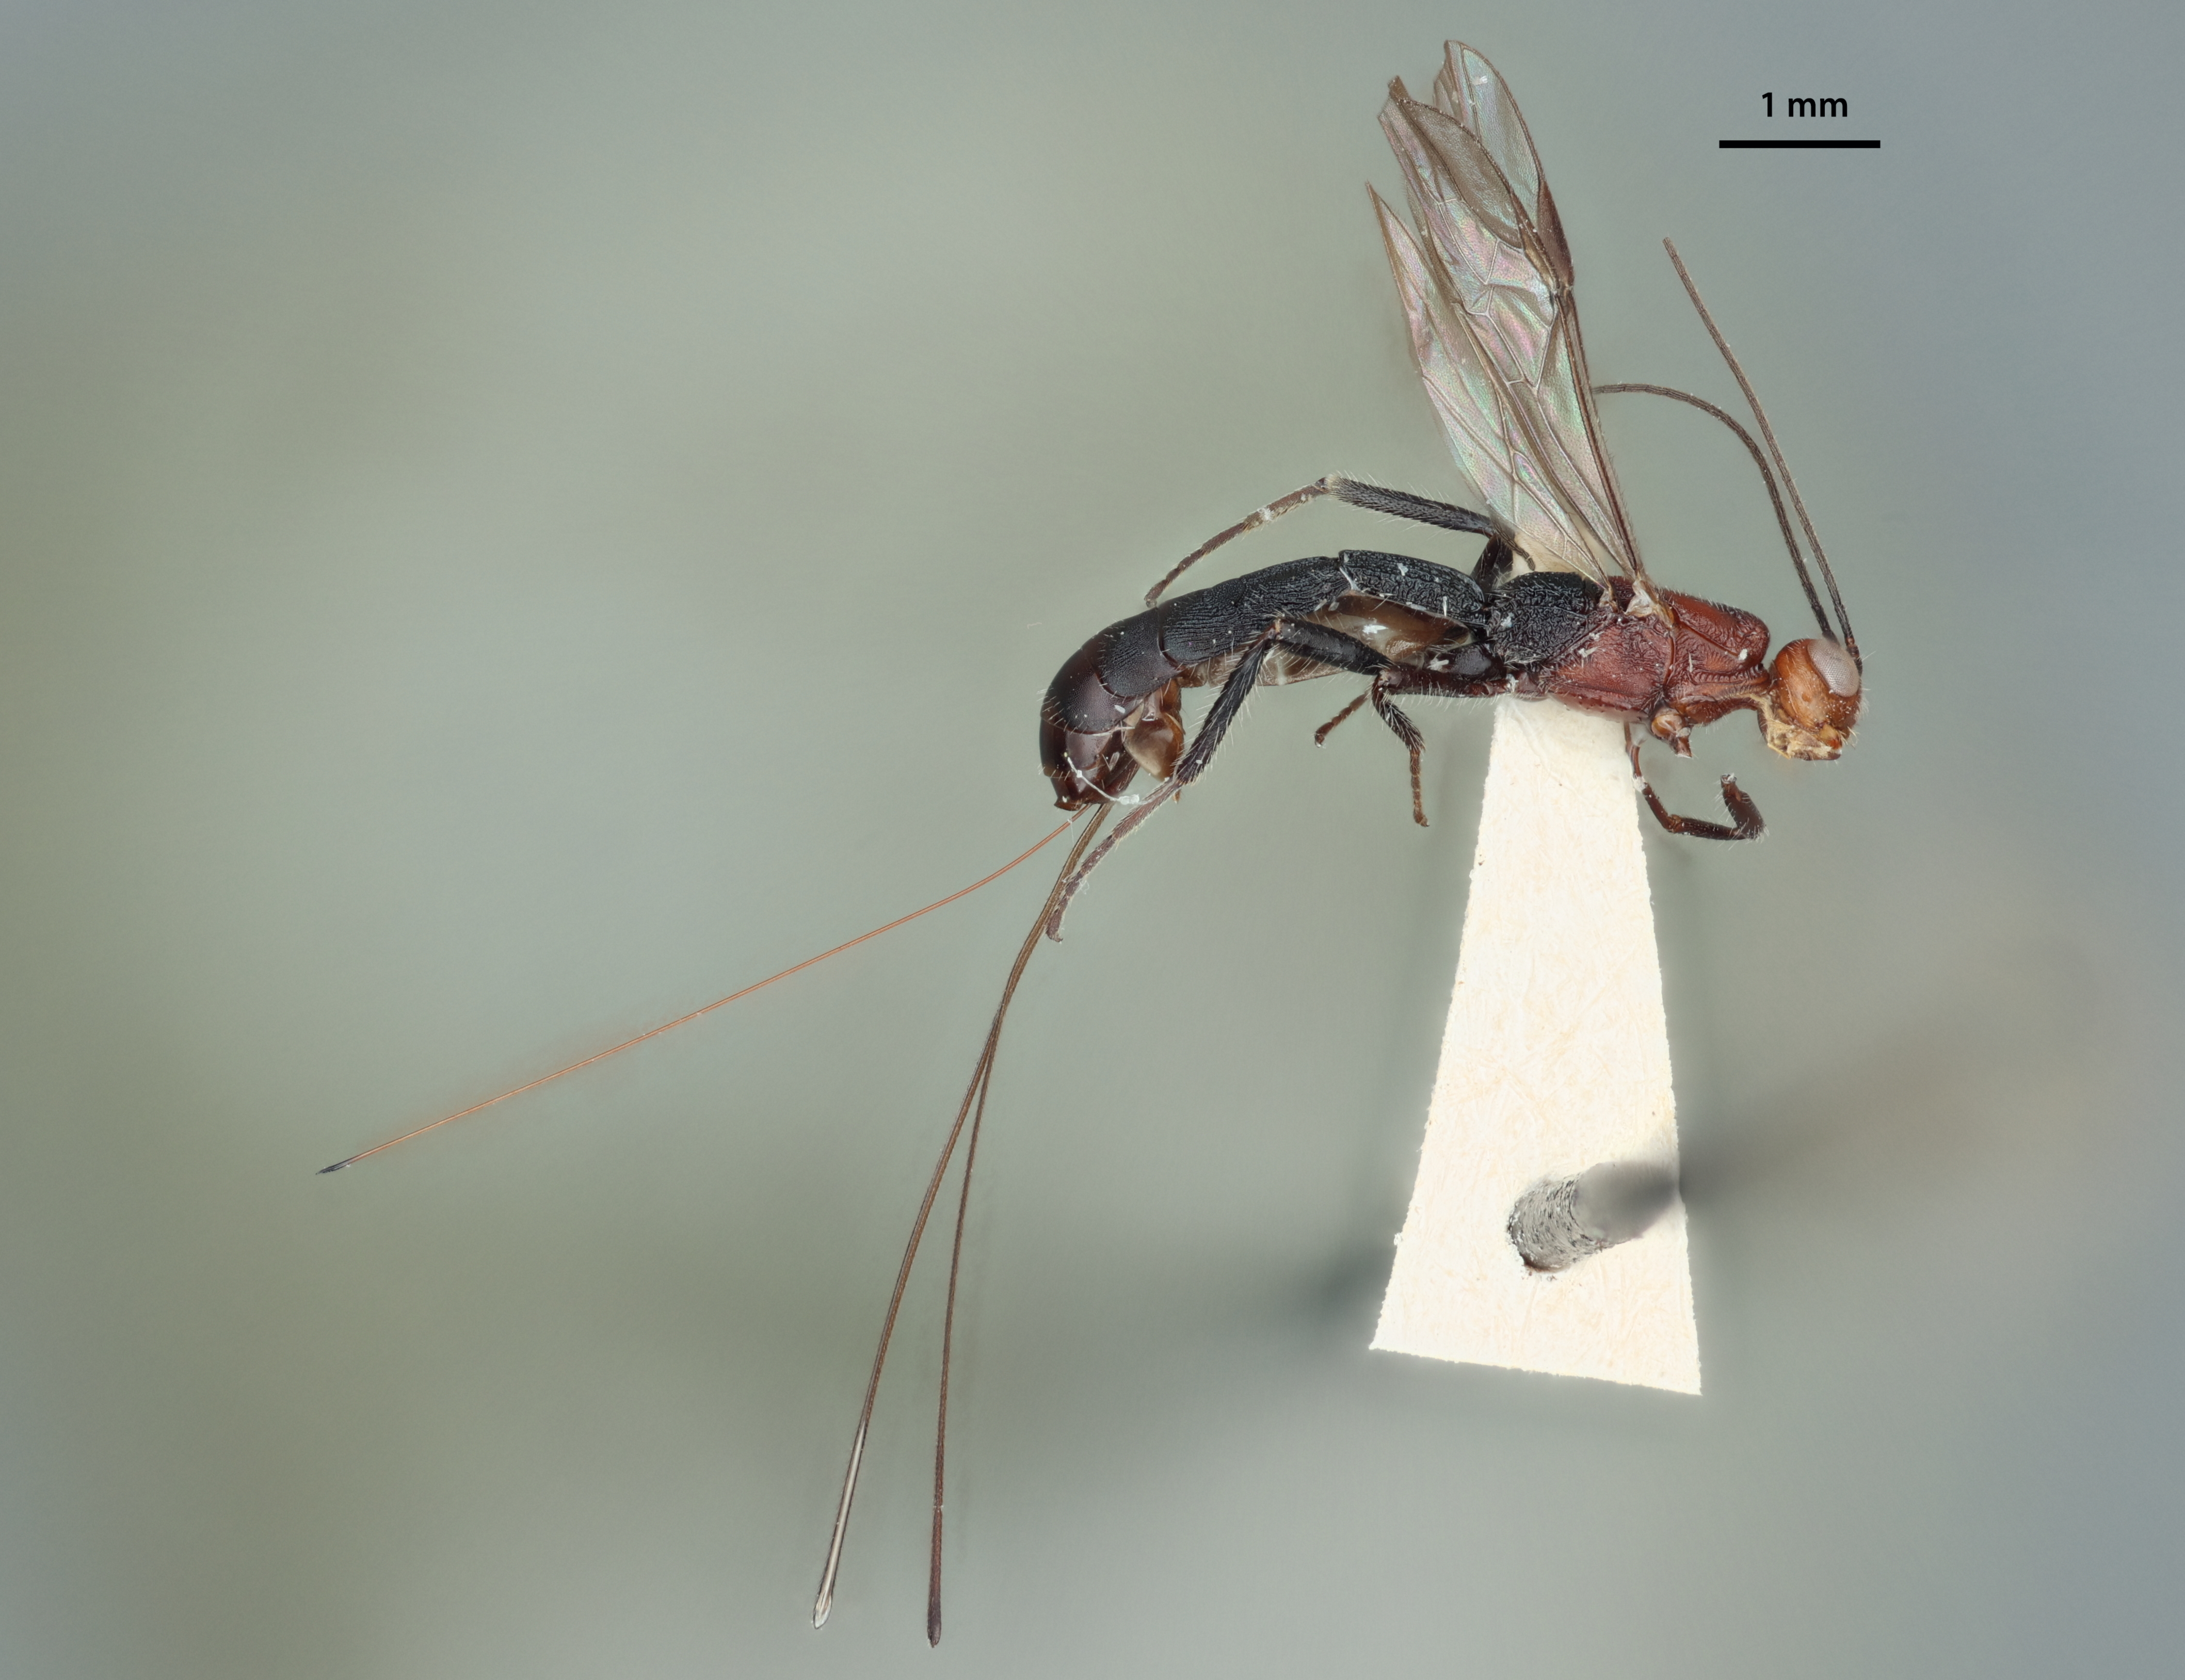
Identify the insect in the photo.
Doryctinus marshi
